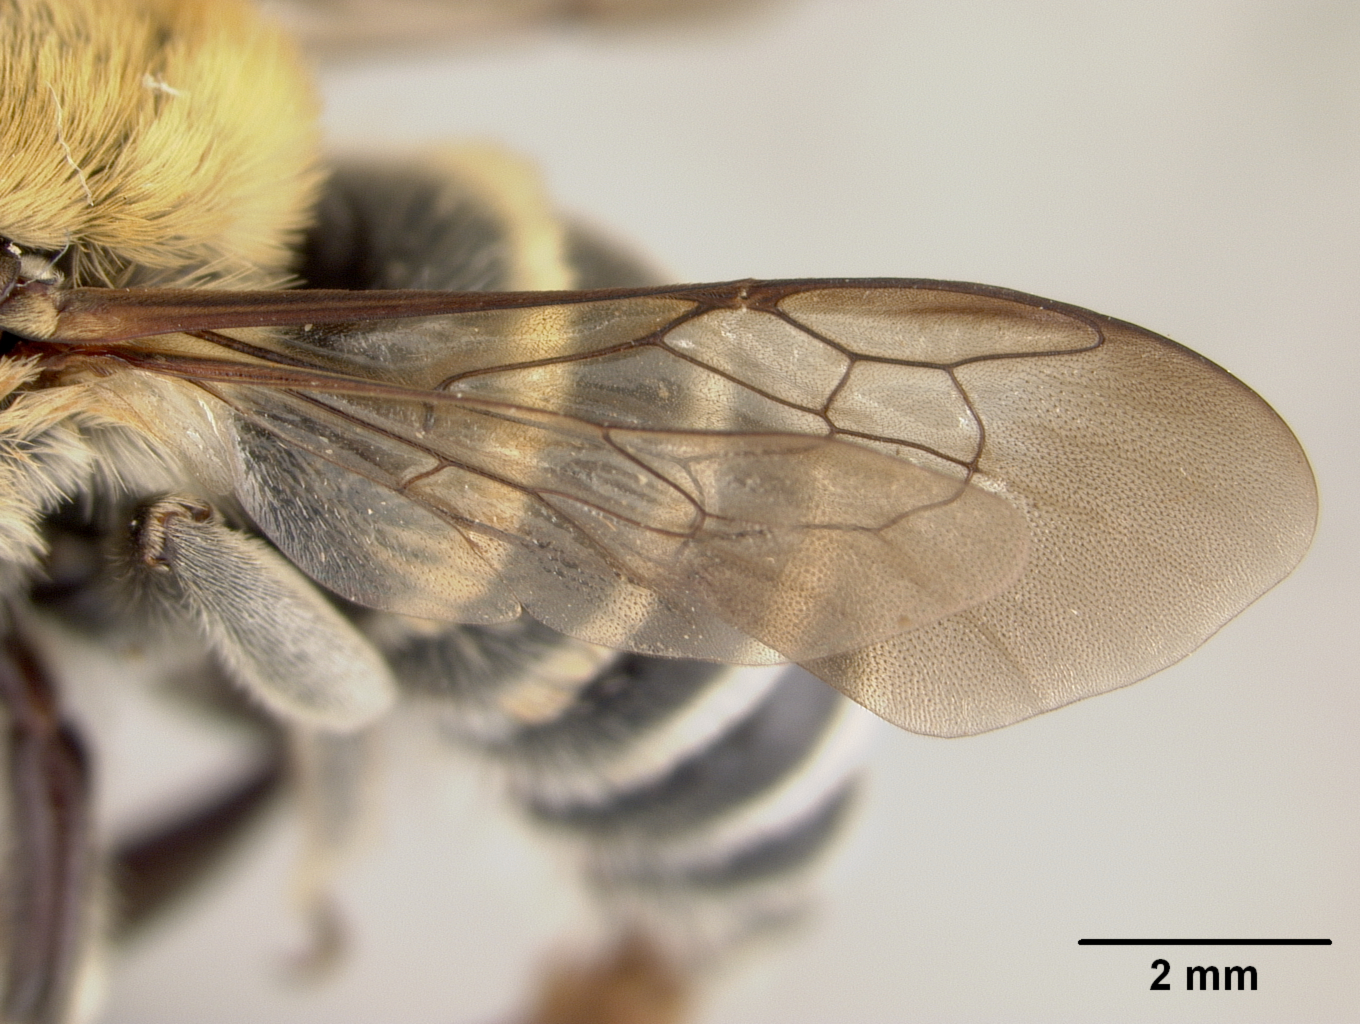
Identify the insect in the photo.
Trachusa manni
